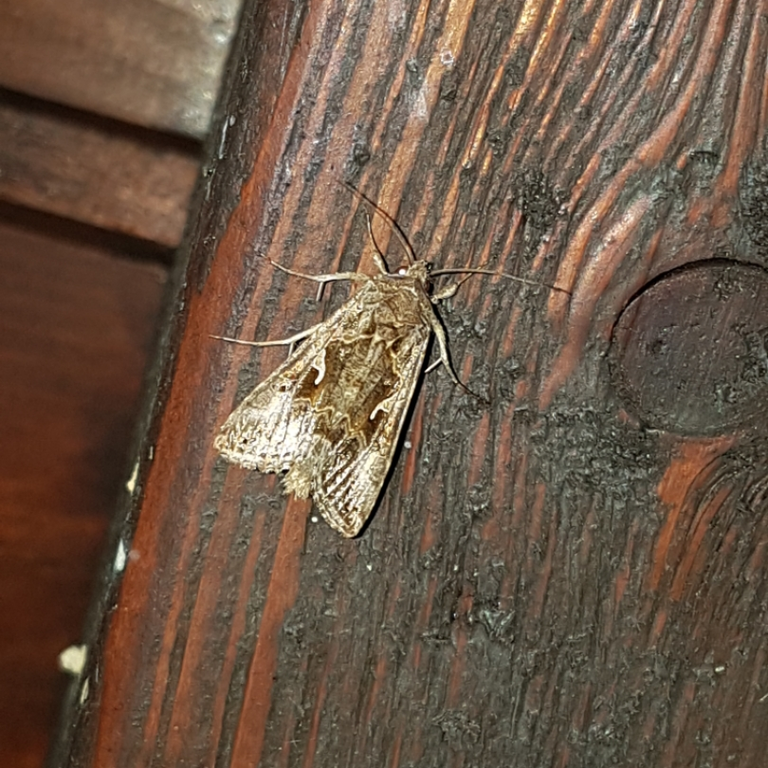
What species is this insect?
Autographa gamma
